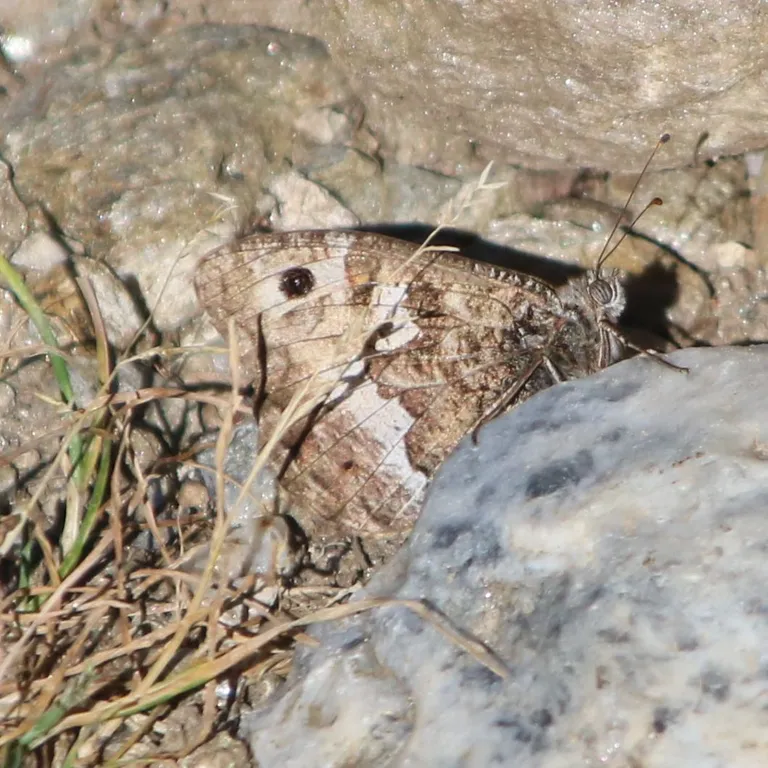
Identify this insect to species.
Hipparchia semele
